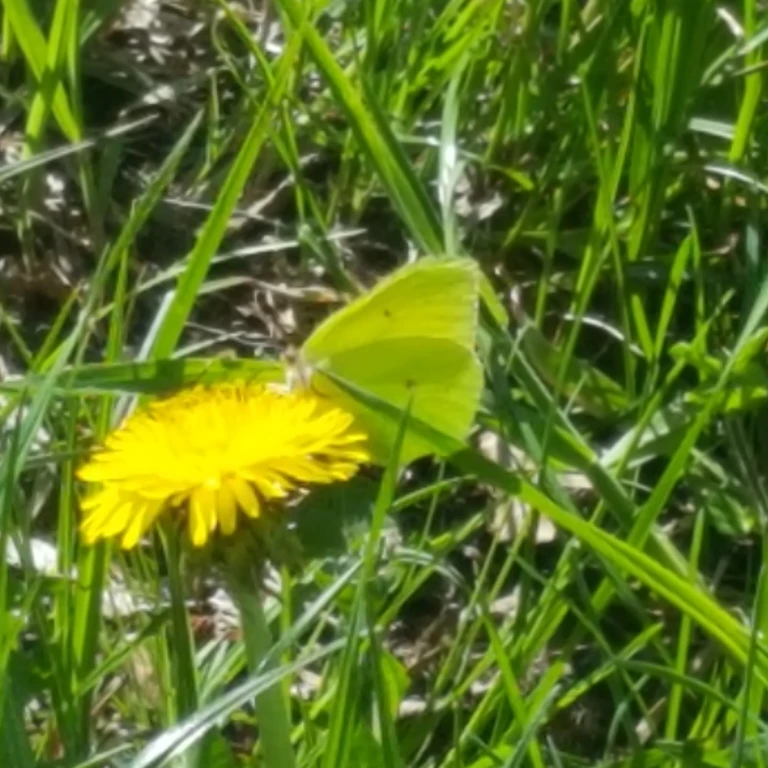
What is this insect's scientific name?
Gonepteryx rhamni
